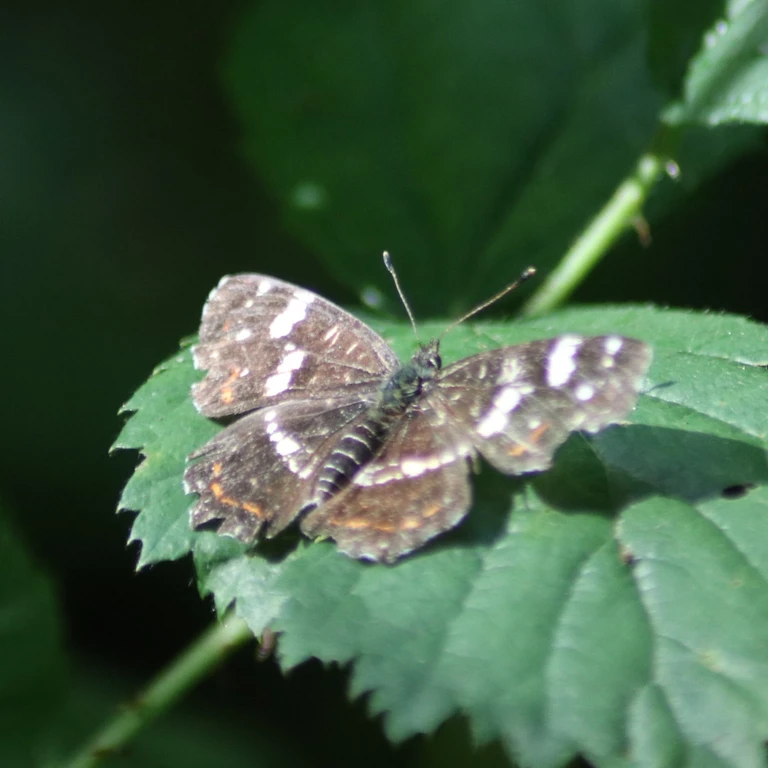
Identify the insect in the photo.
Araschnia levana
